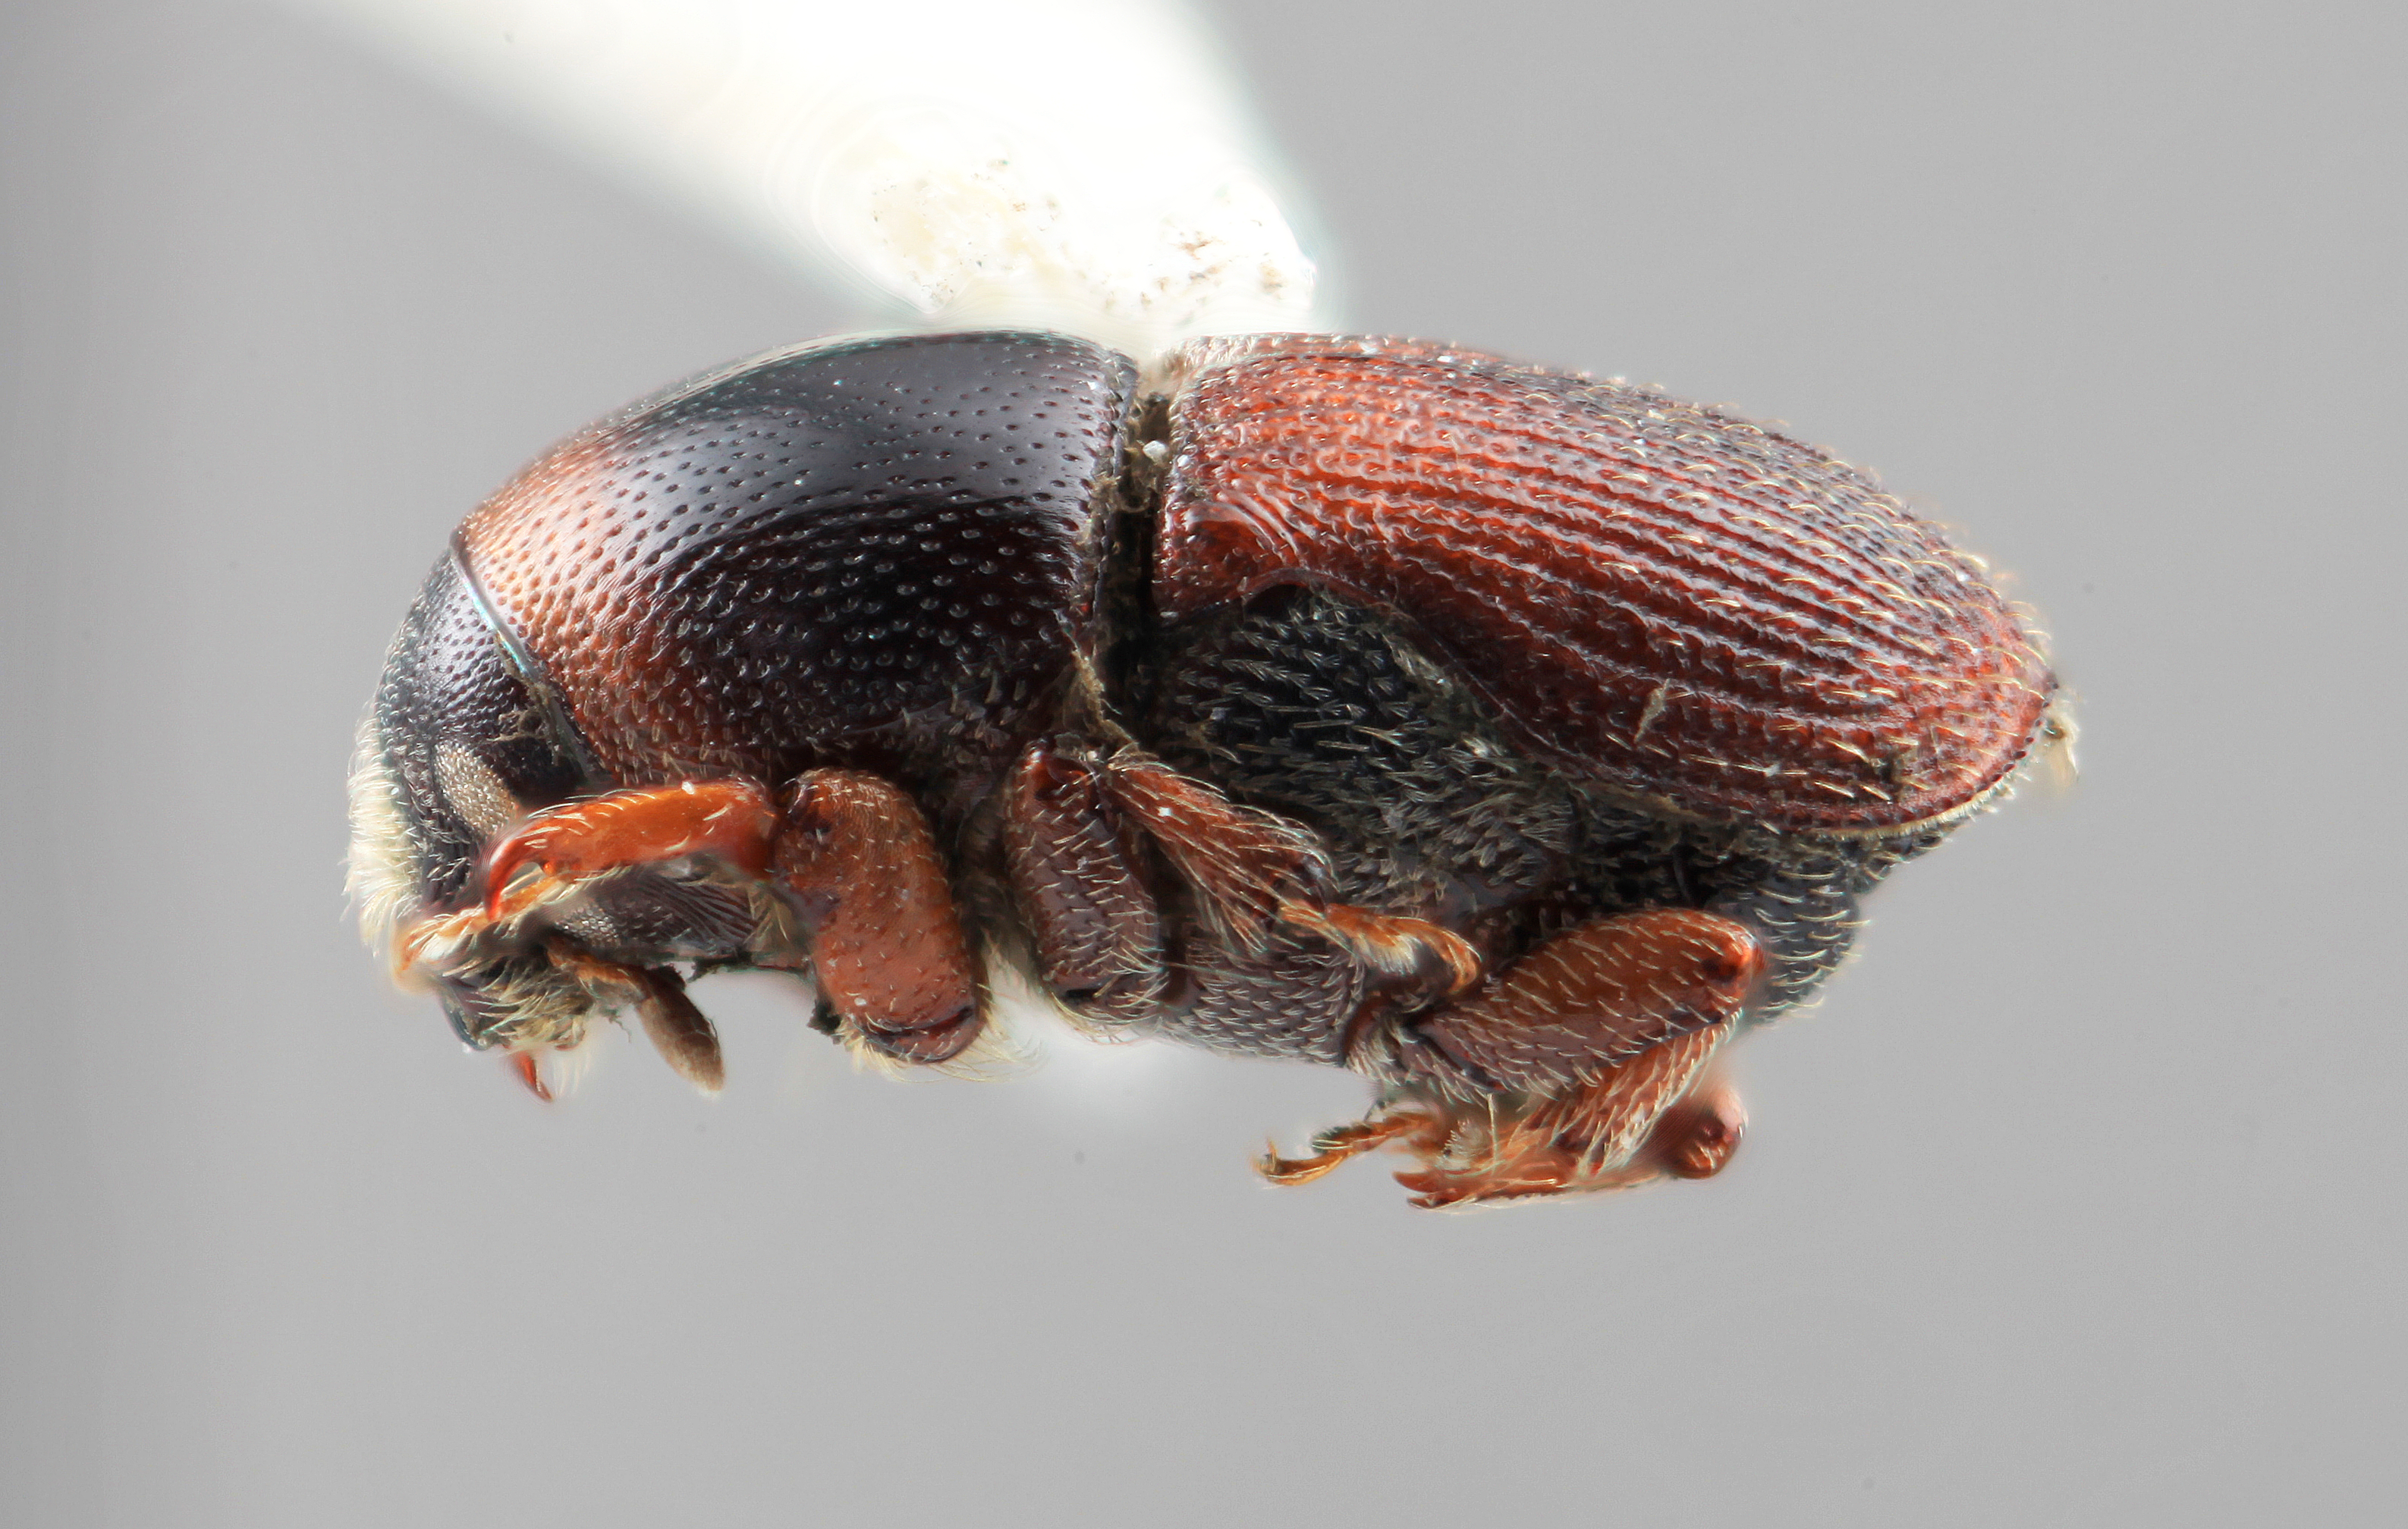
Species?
Scolytopsis laticollis
